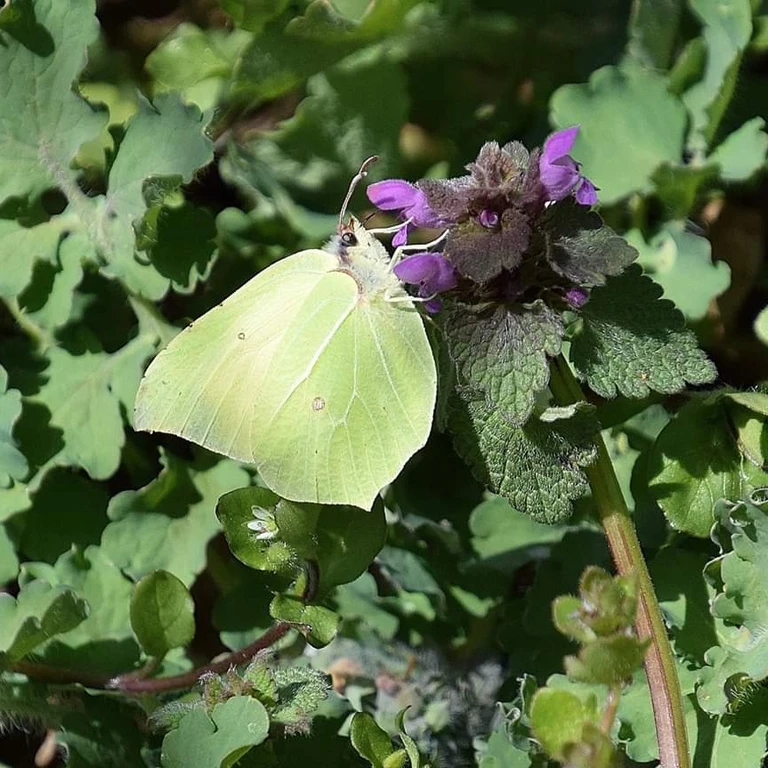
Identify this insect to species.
Gonepteryx rhamni
